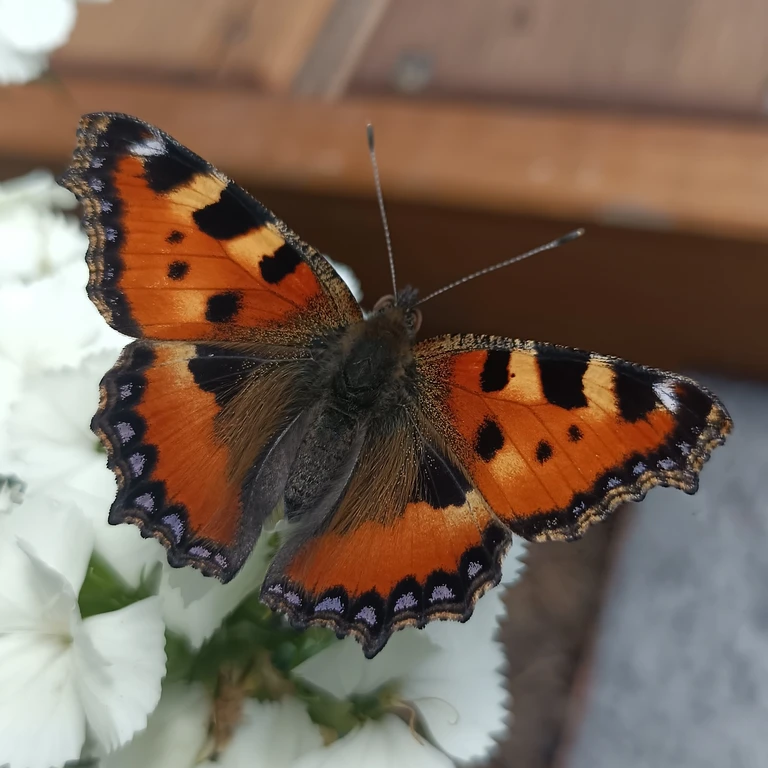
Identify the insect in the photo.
Aglais urticae
